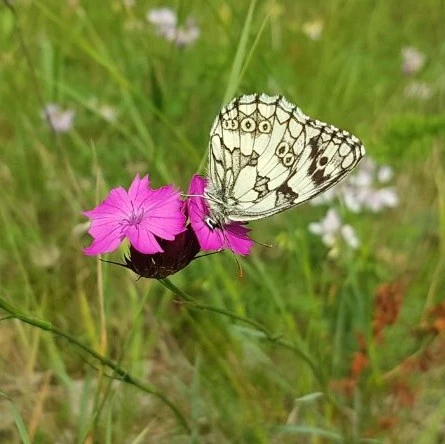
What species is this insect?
Melanargia galathea
